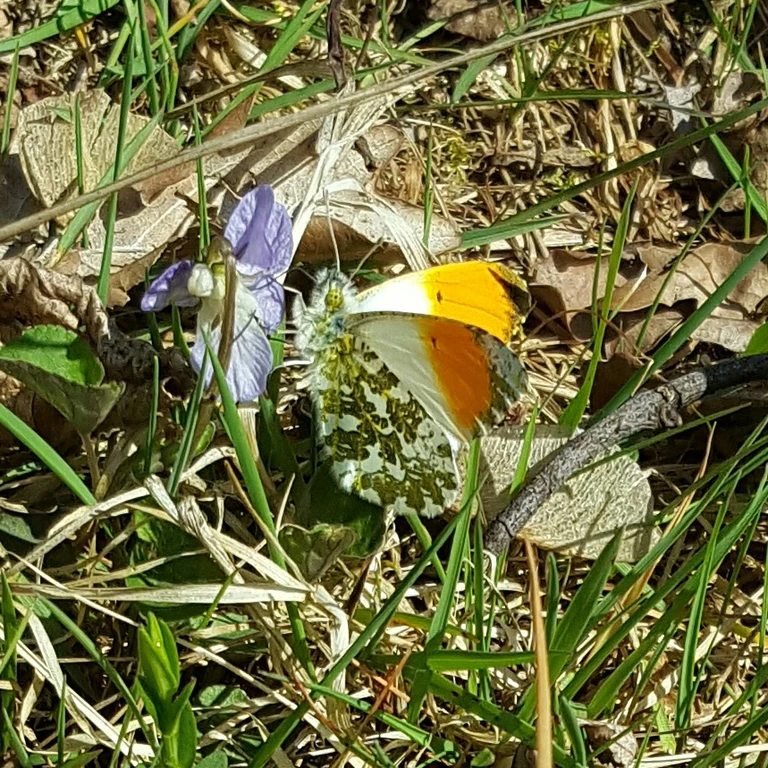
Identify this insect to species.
Anthocharis cardamines
